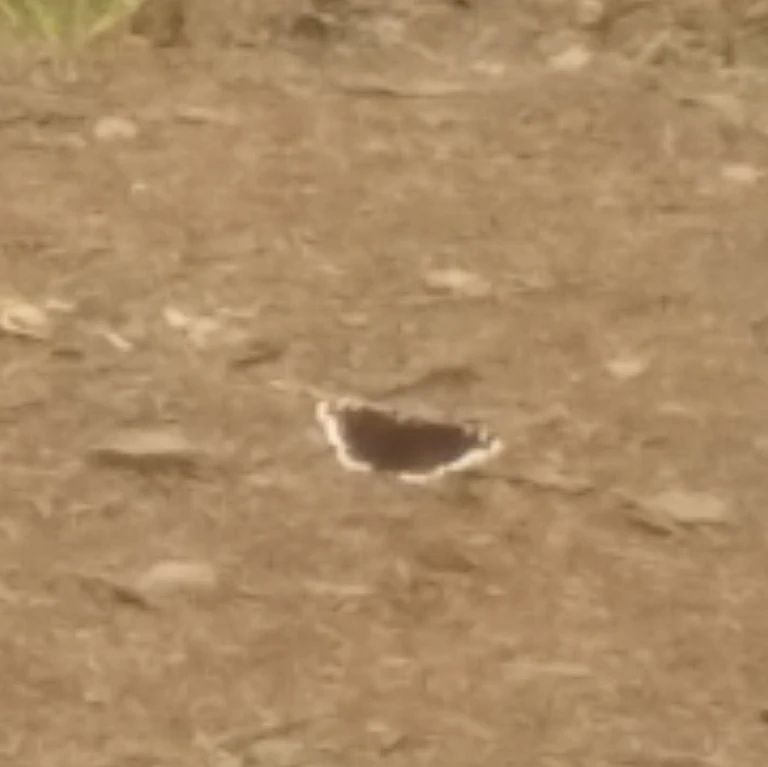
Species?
Nymphalis antiopa
